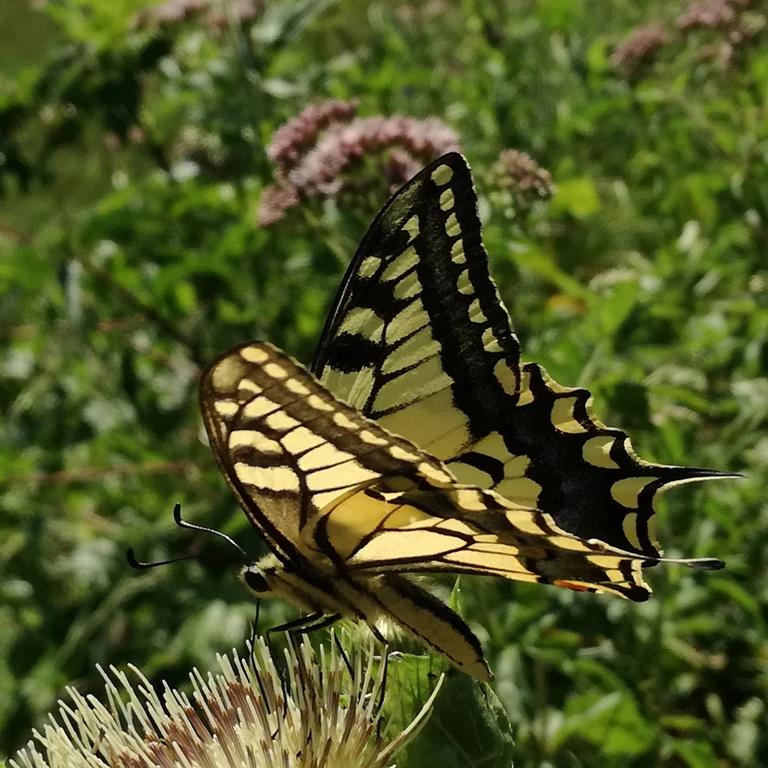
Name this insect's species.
Papilio machaon
